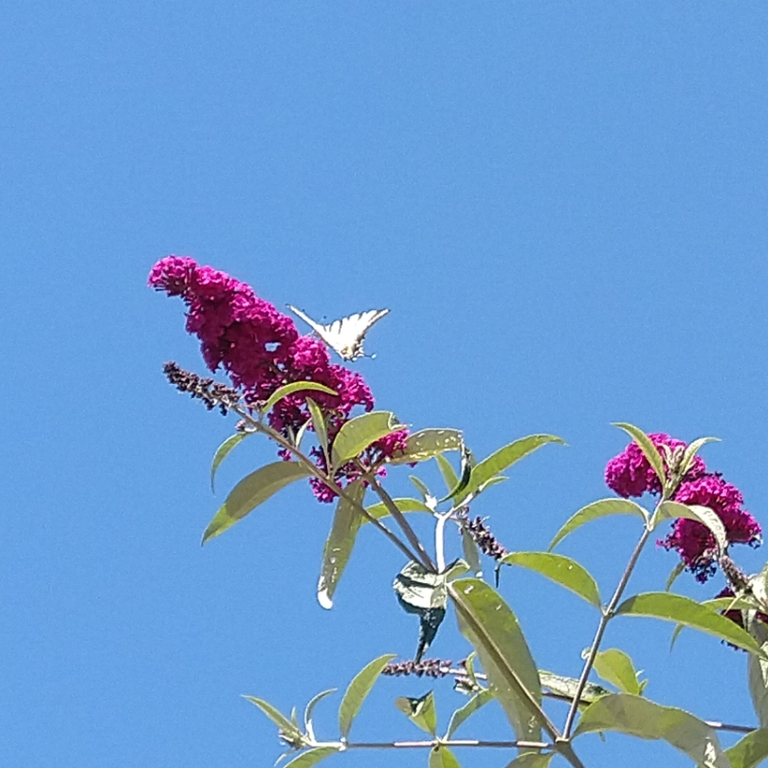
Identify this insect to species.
Iphiclides podalirius
